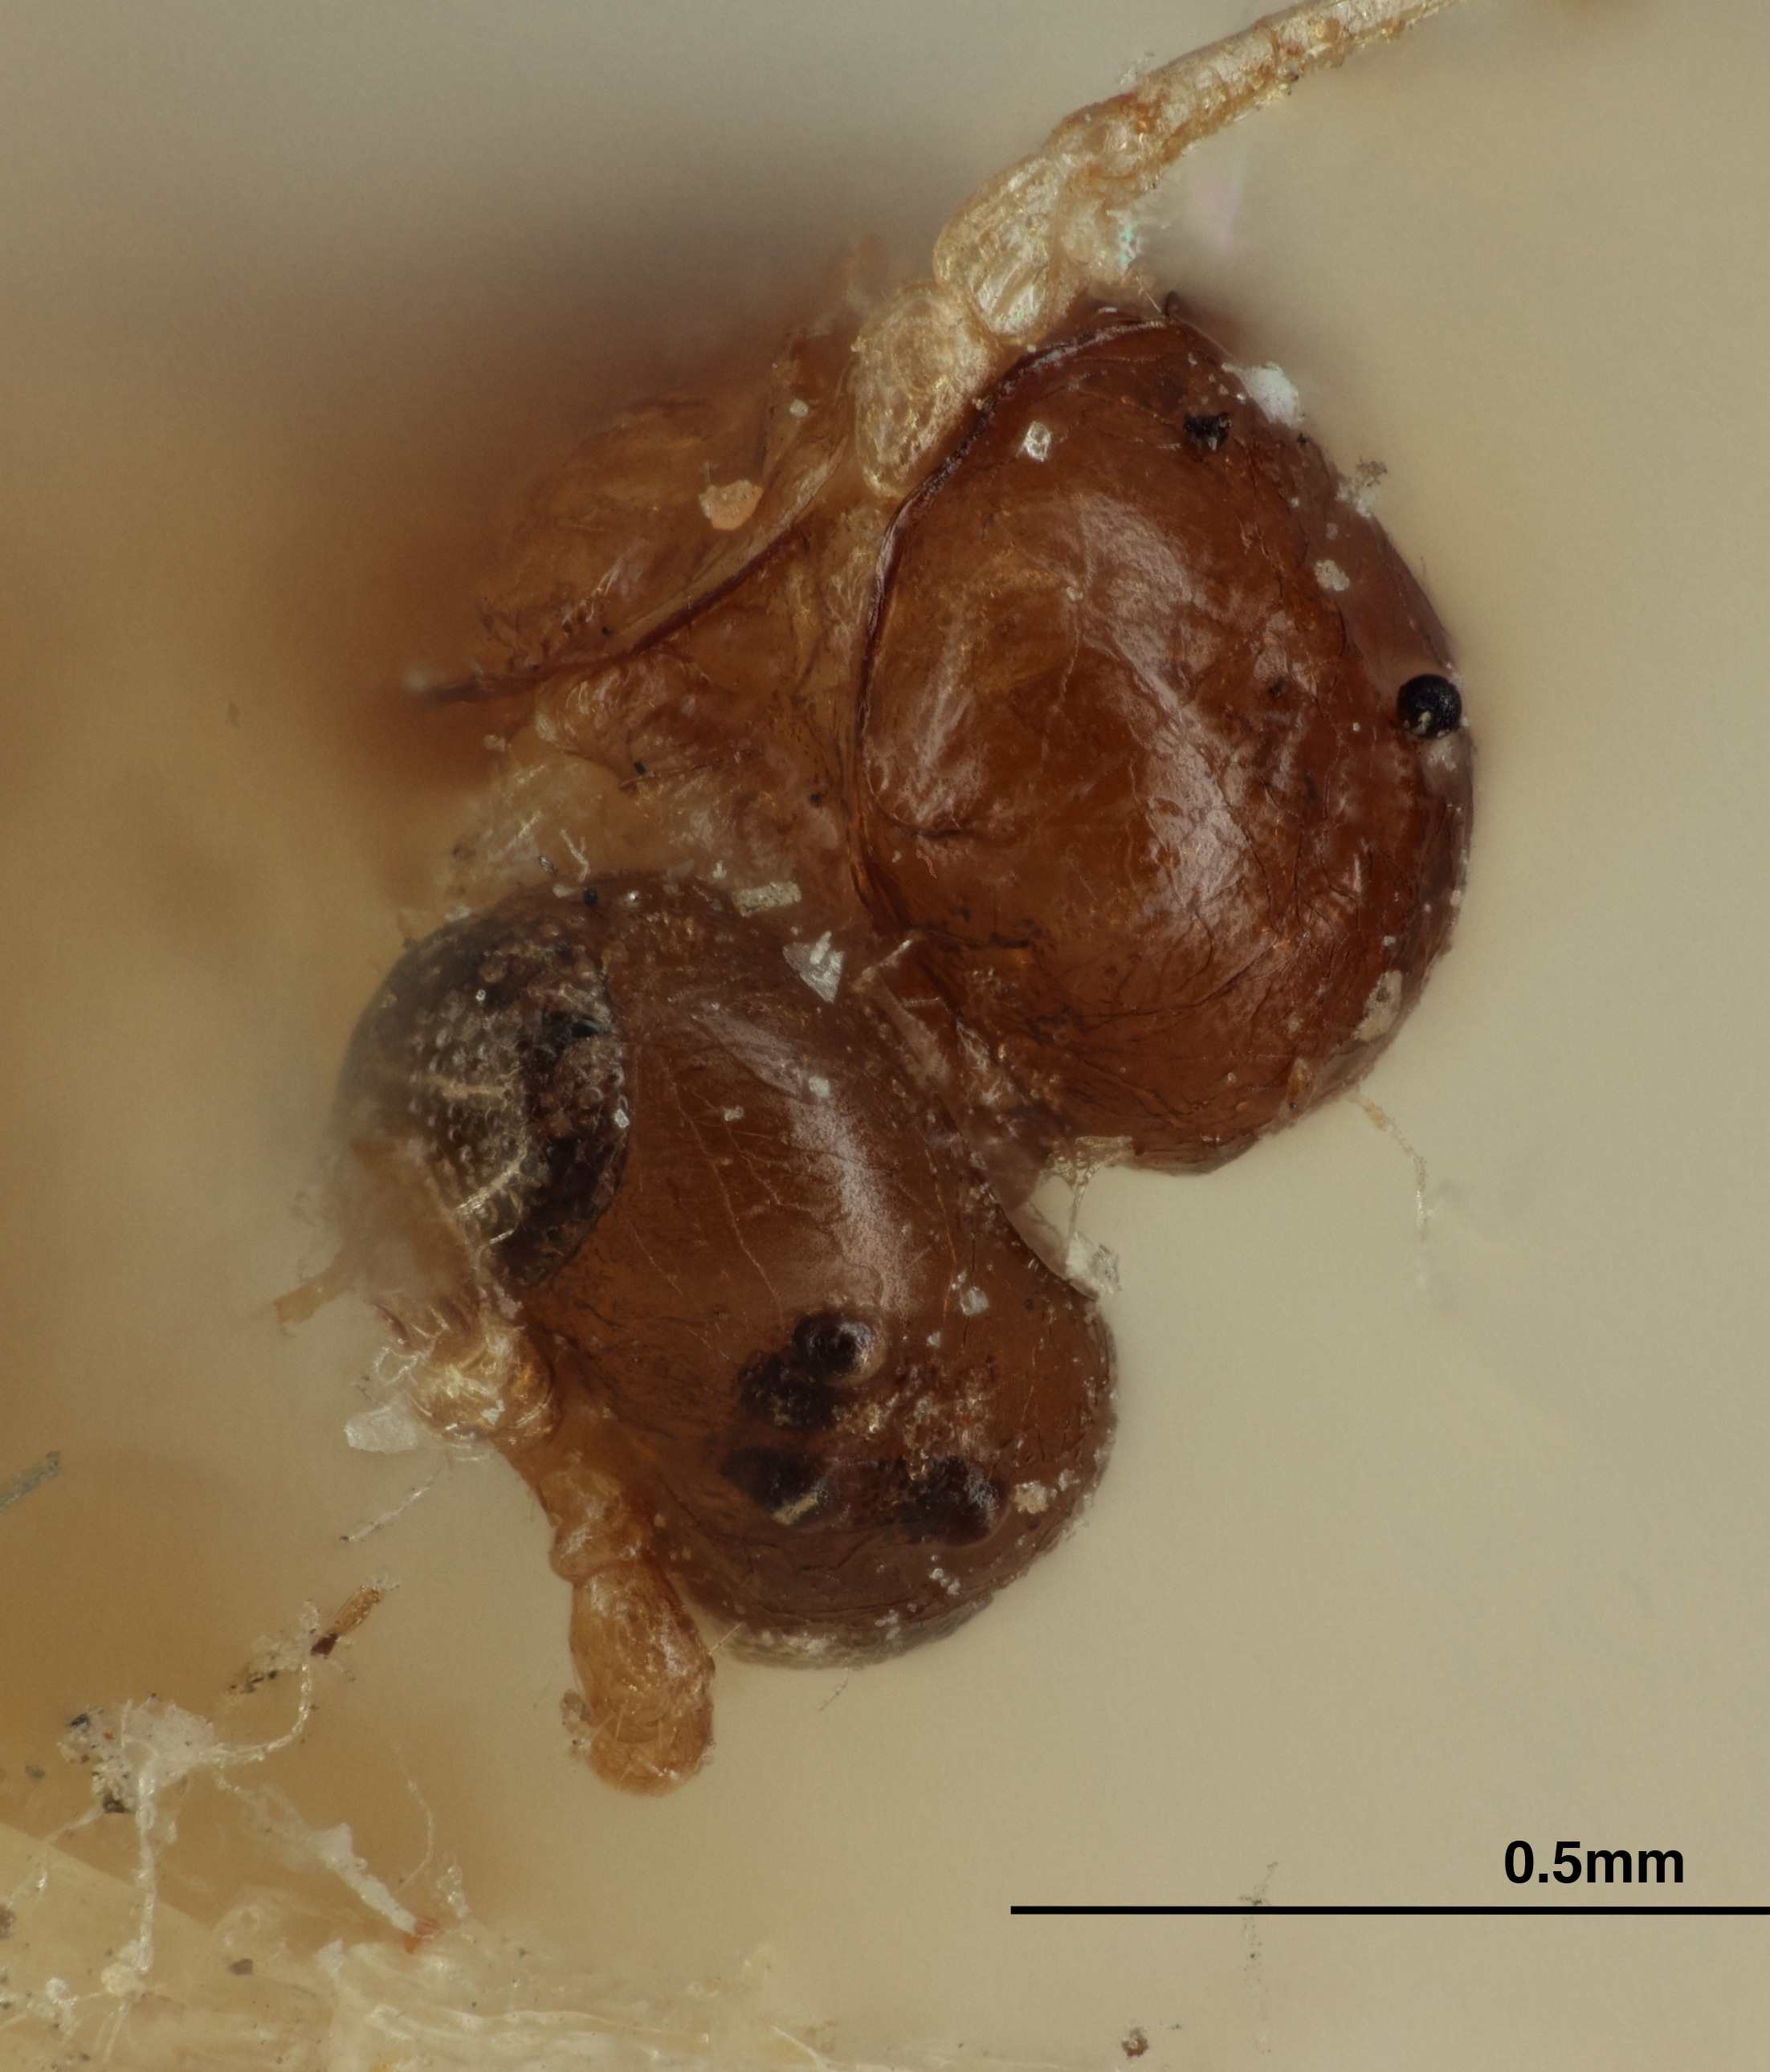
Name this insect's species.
Praon viburnaphis
